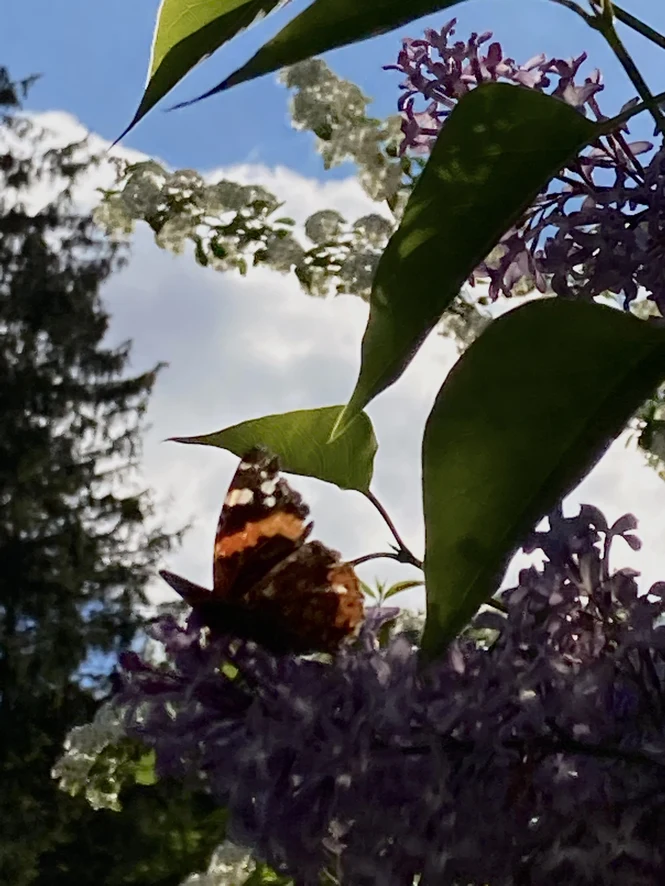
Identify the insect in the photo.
Vanessa atalanta
